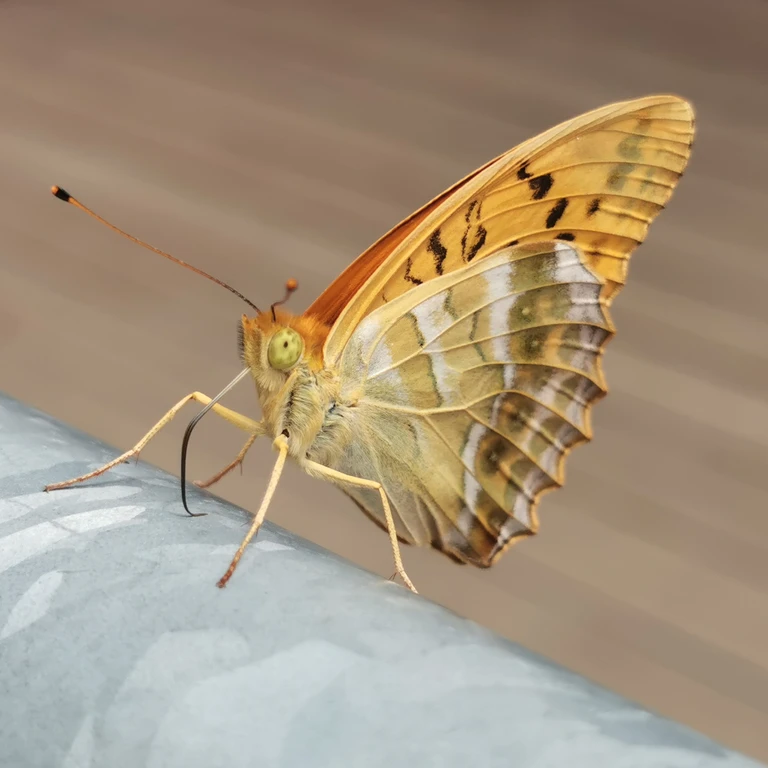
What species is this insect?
Argynnis paphia
